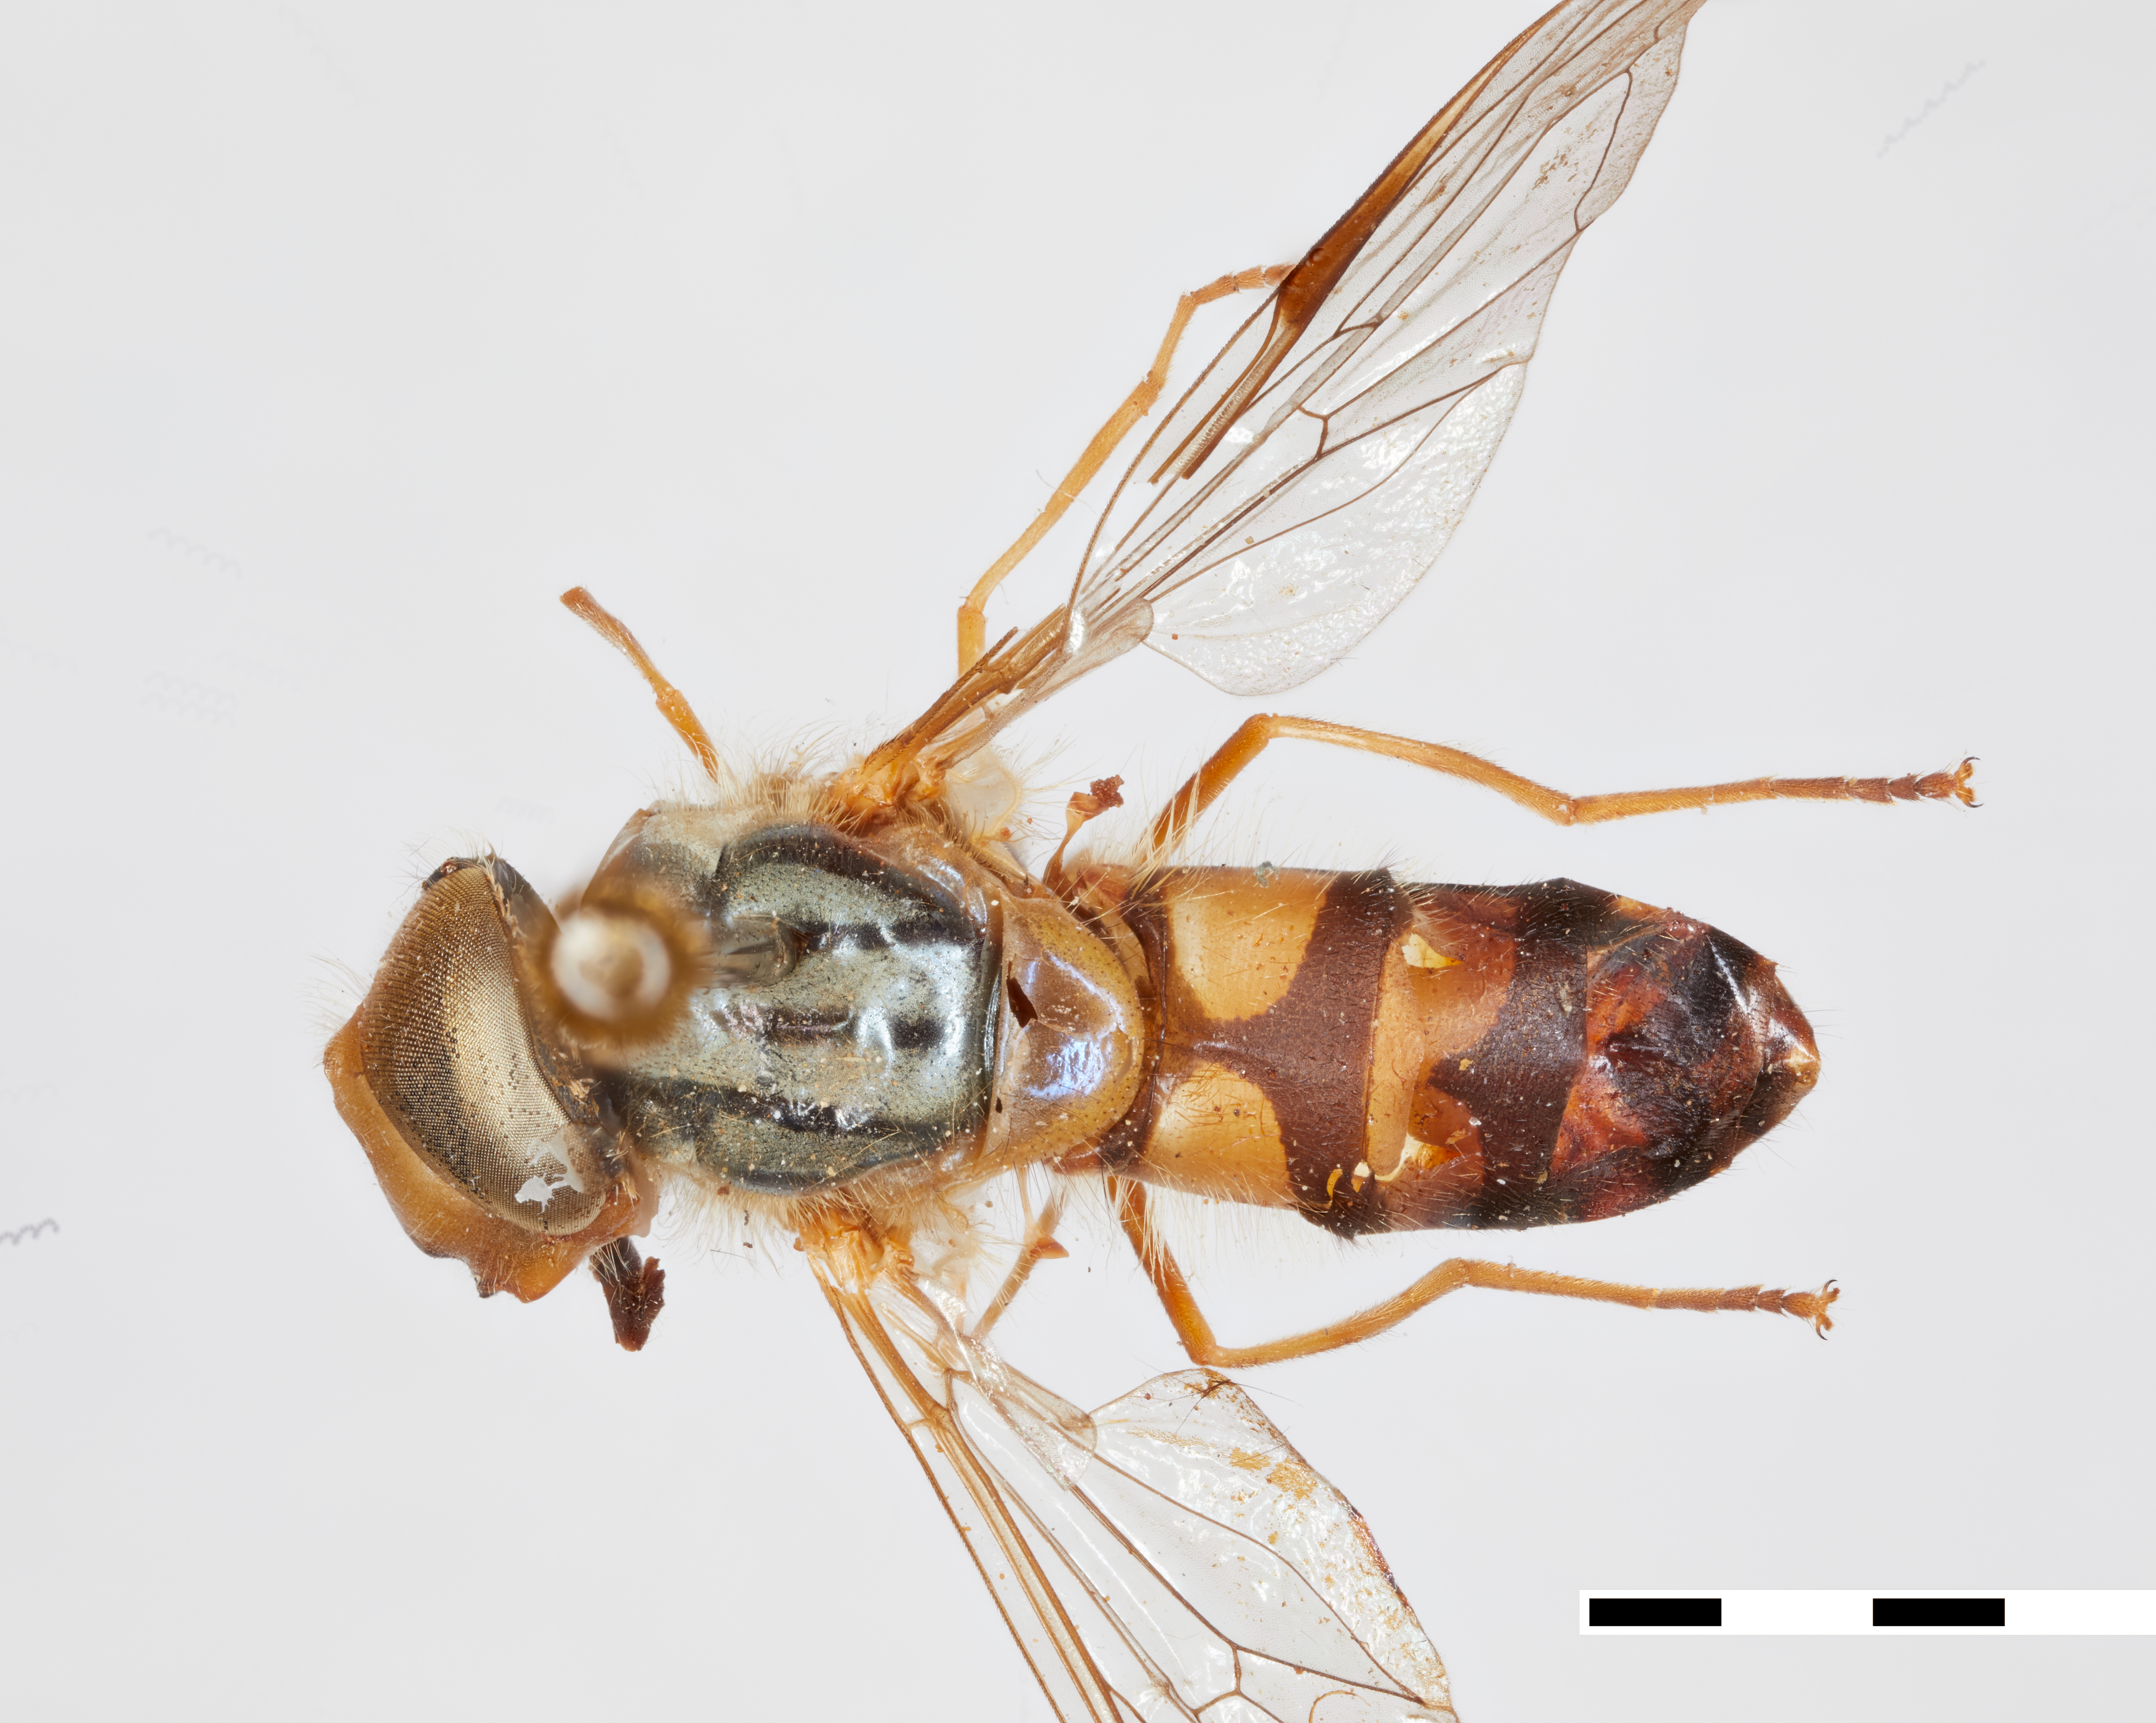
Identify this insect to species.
Dasysyrphus pandu
